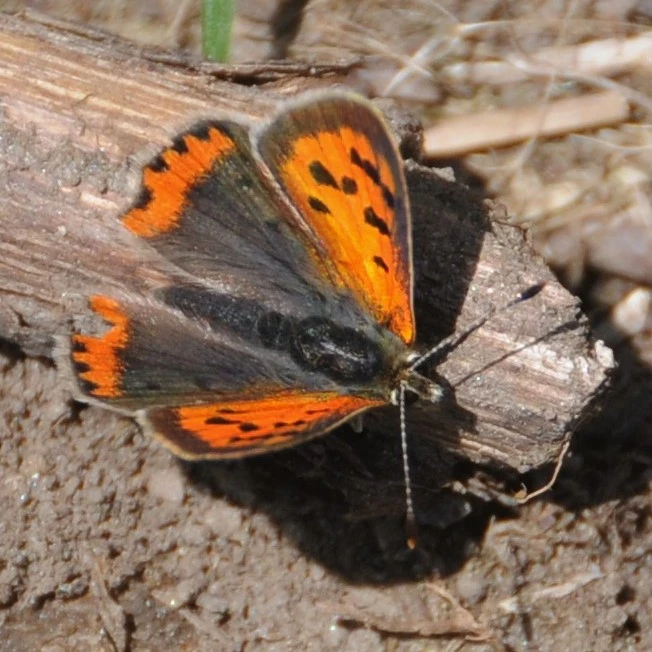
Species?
Lycaena phlaeas
